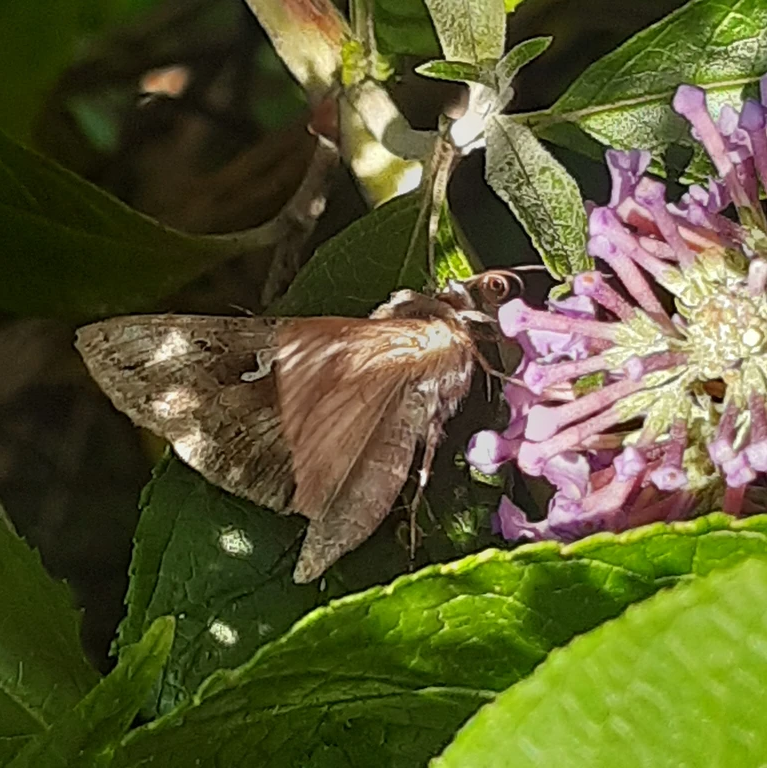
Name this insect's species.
Autographa gamma
